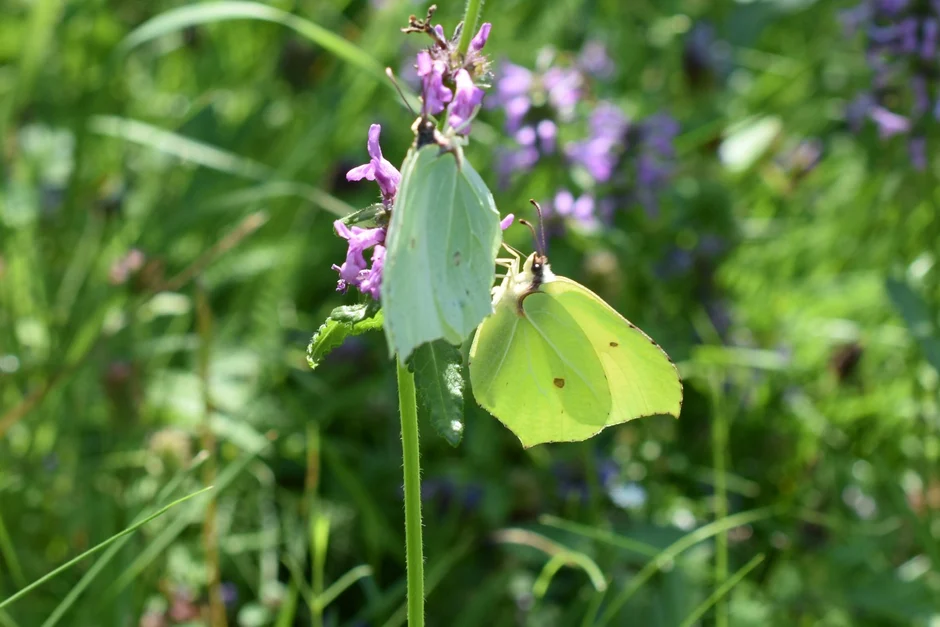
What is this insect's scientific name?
Gonepteryx rhamni
